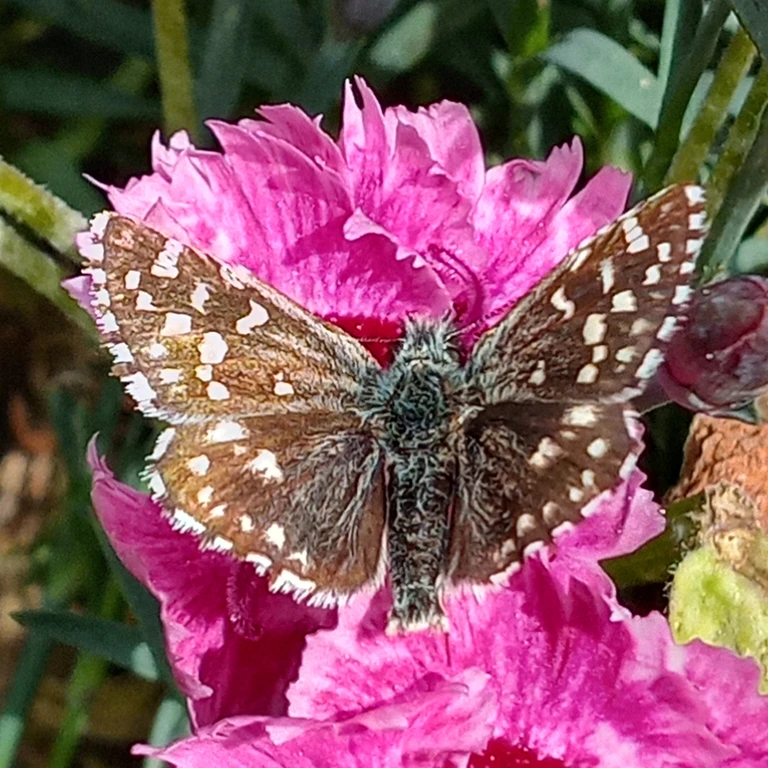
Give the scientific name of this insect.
Pyrgus malvae
